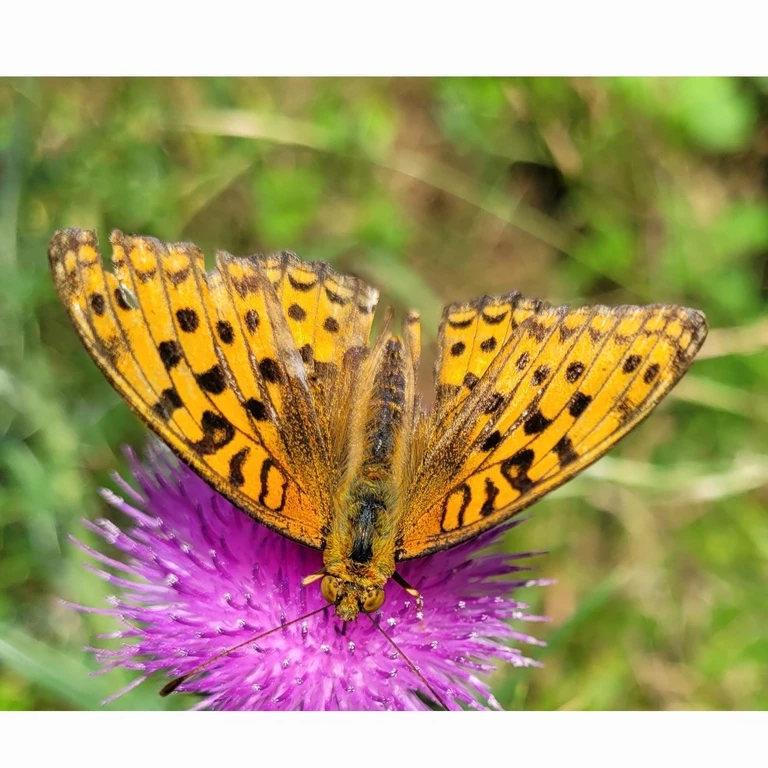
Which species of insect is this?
Fabriciana adippe
